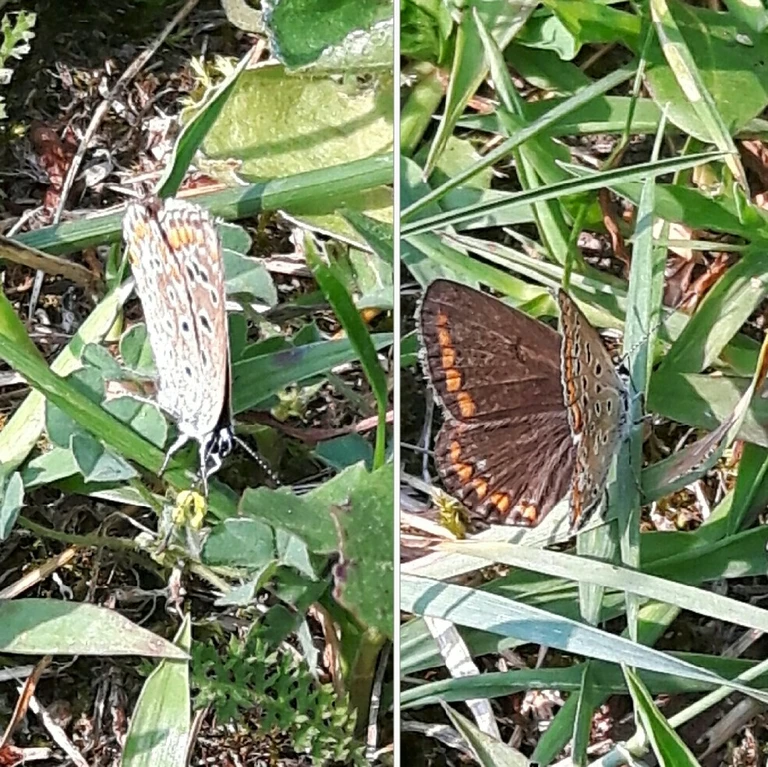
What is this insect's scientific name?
Polyommatus icarus
